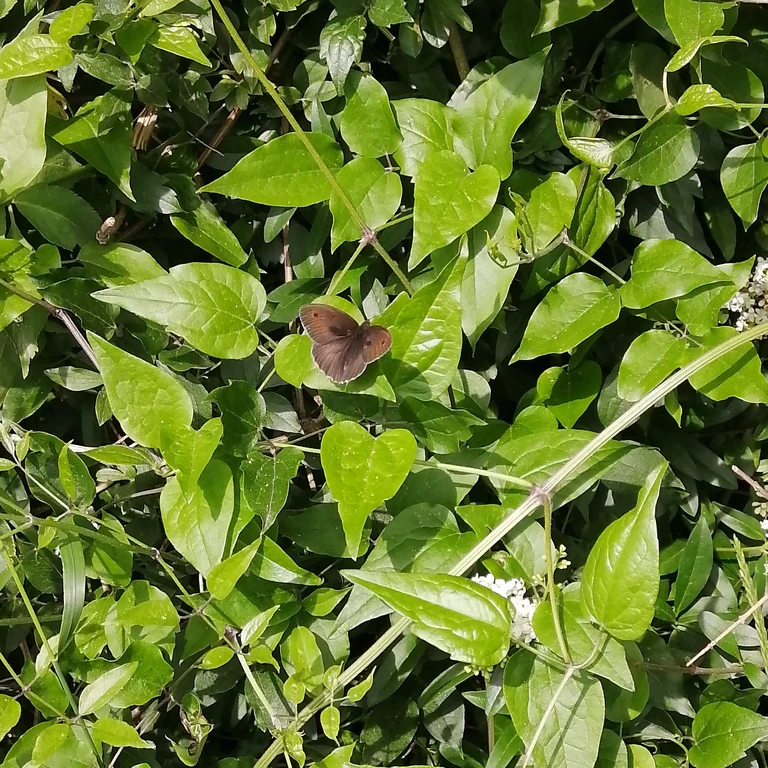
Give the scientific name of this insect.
Maniola jurtina
